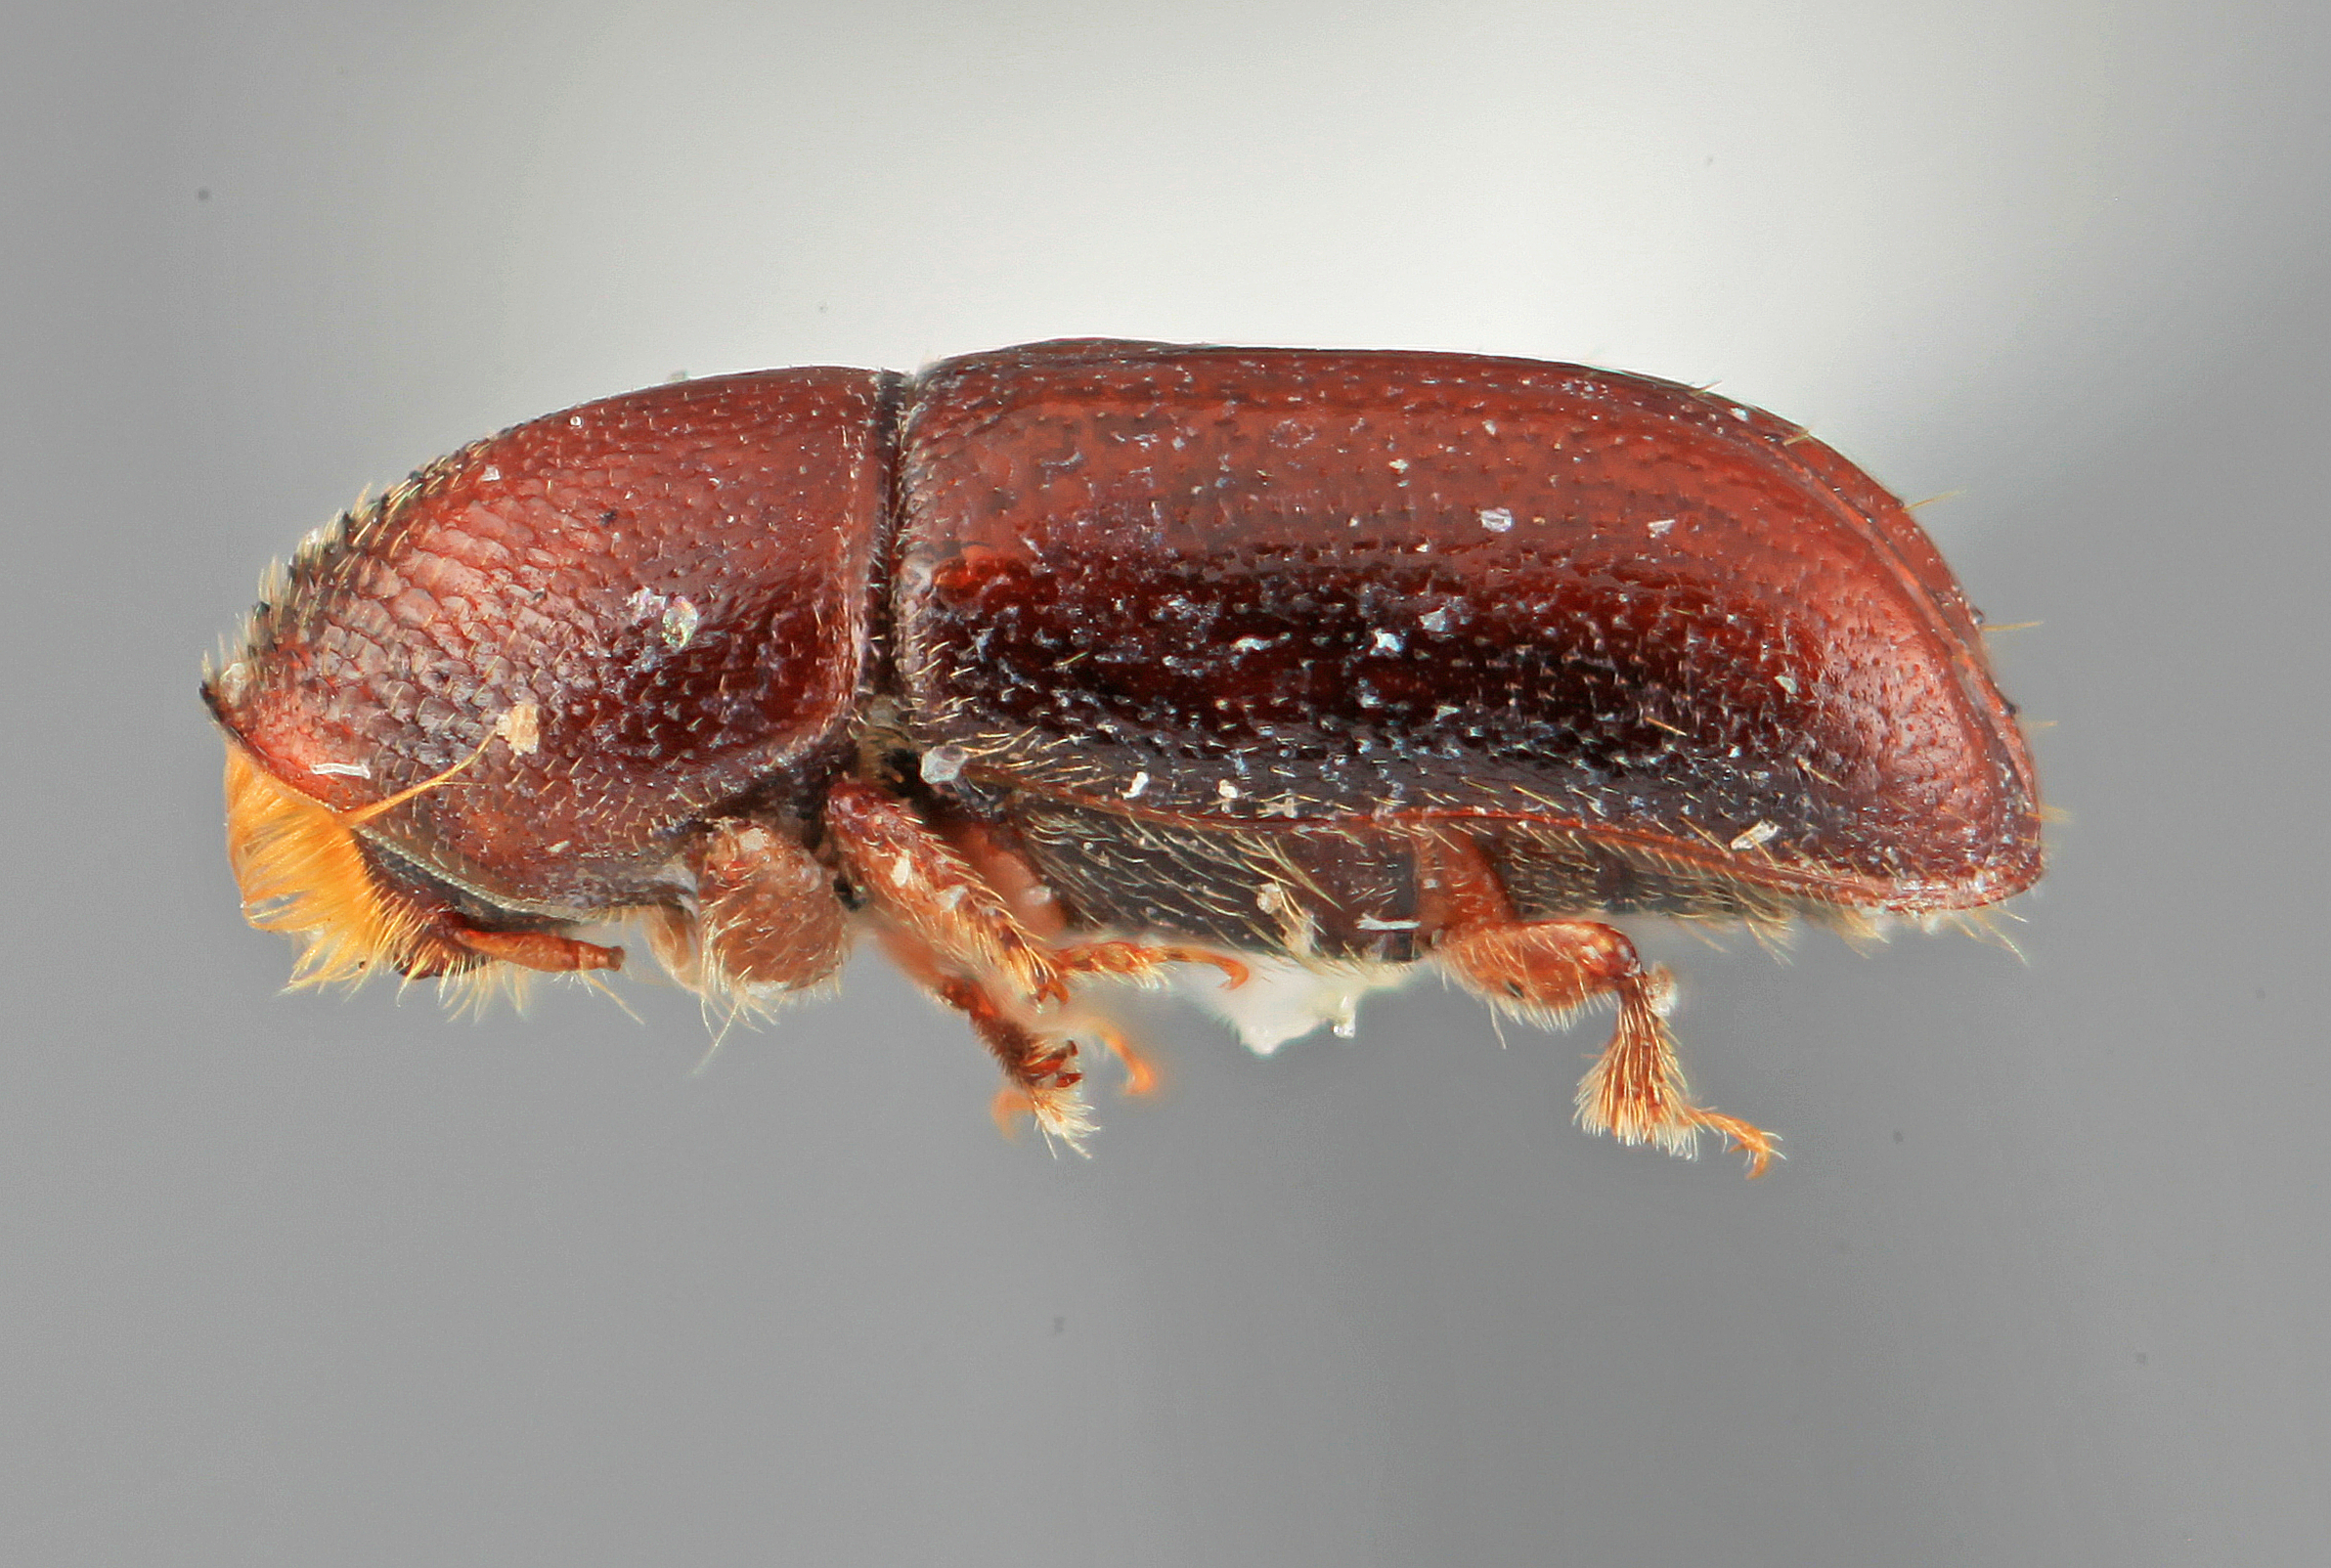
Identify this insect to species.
Araptus mirabilis
